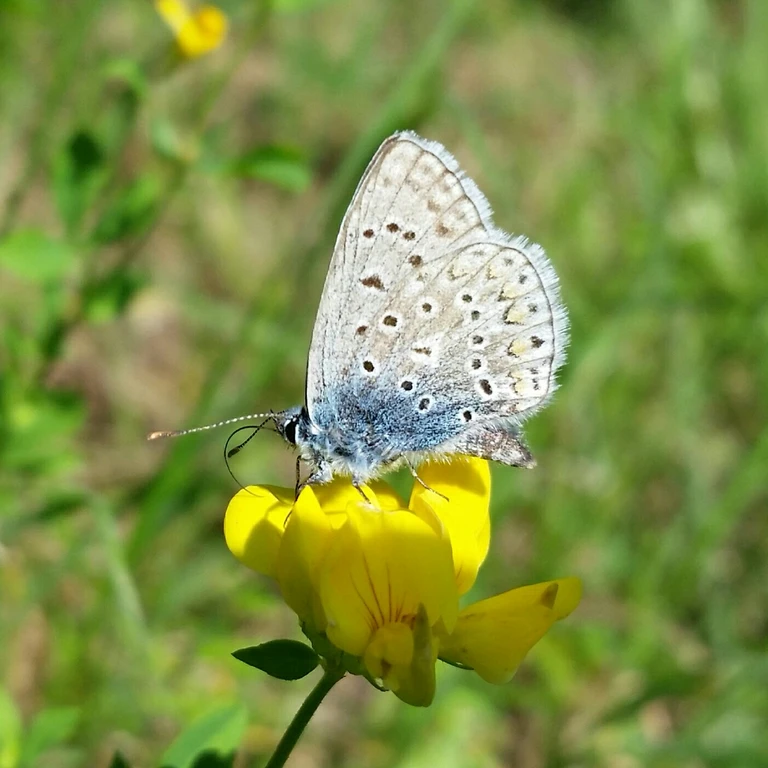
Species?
Polyommatus icarus
